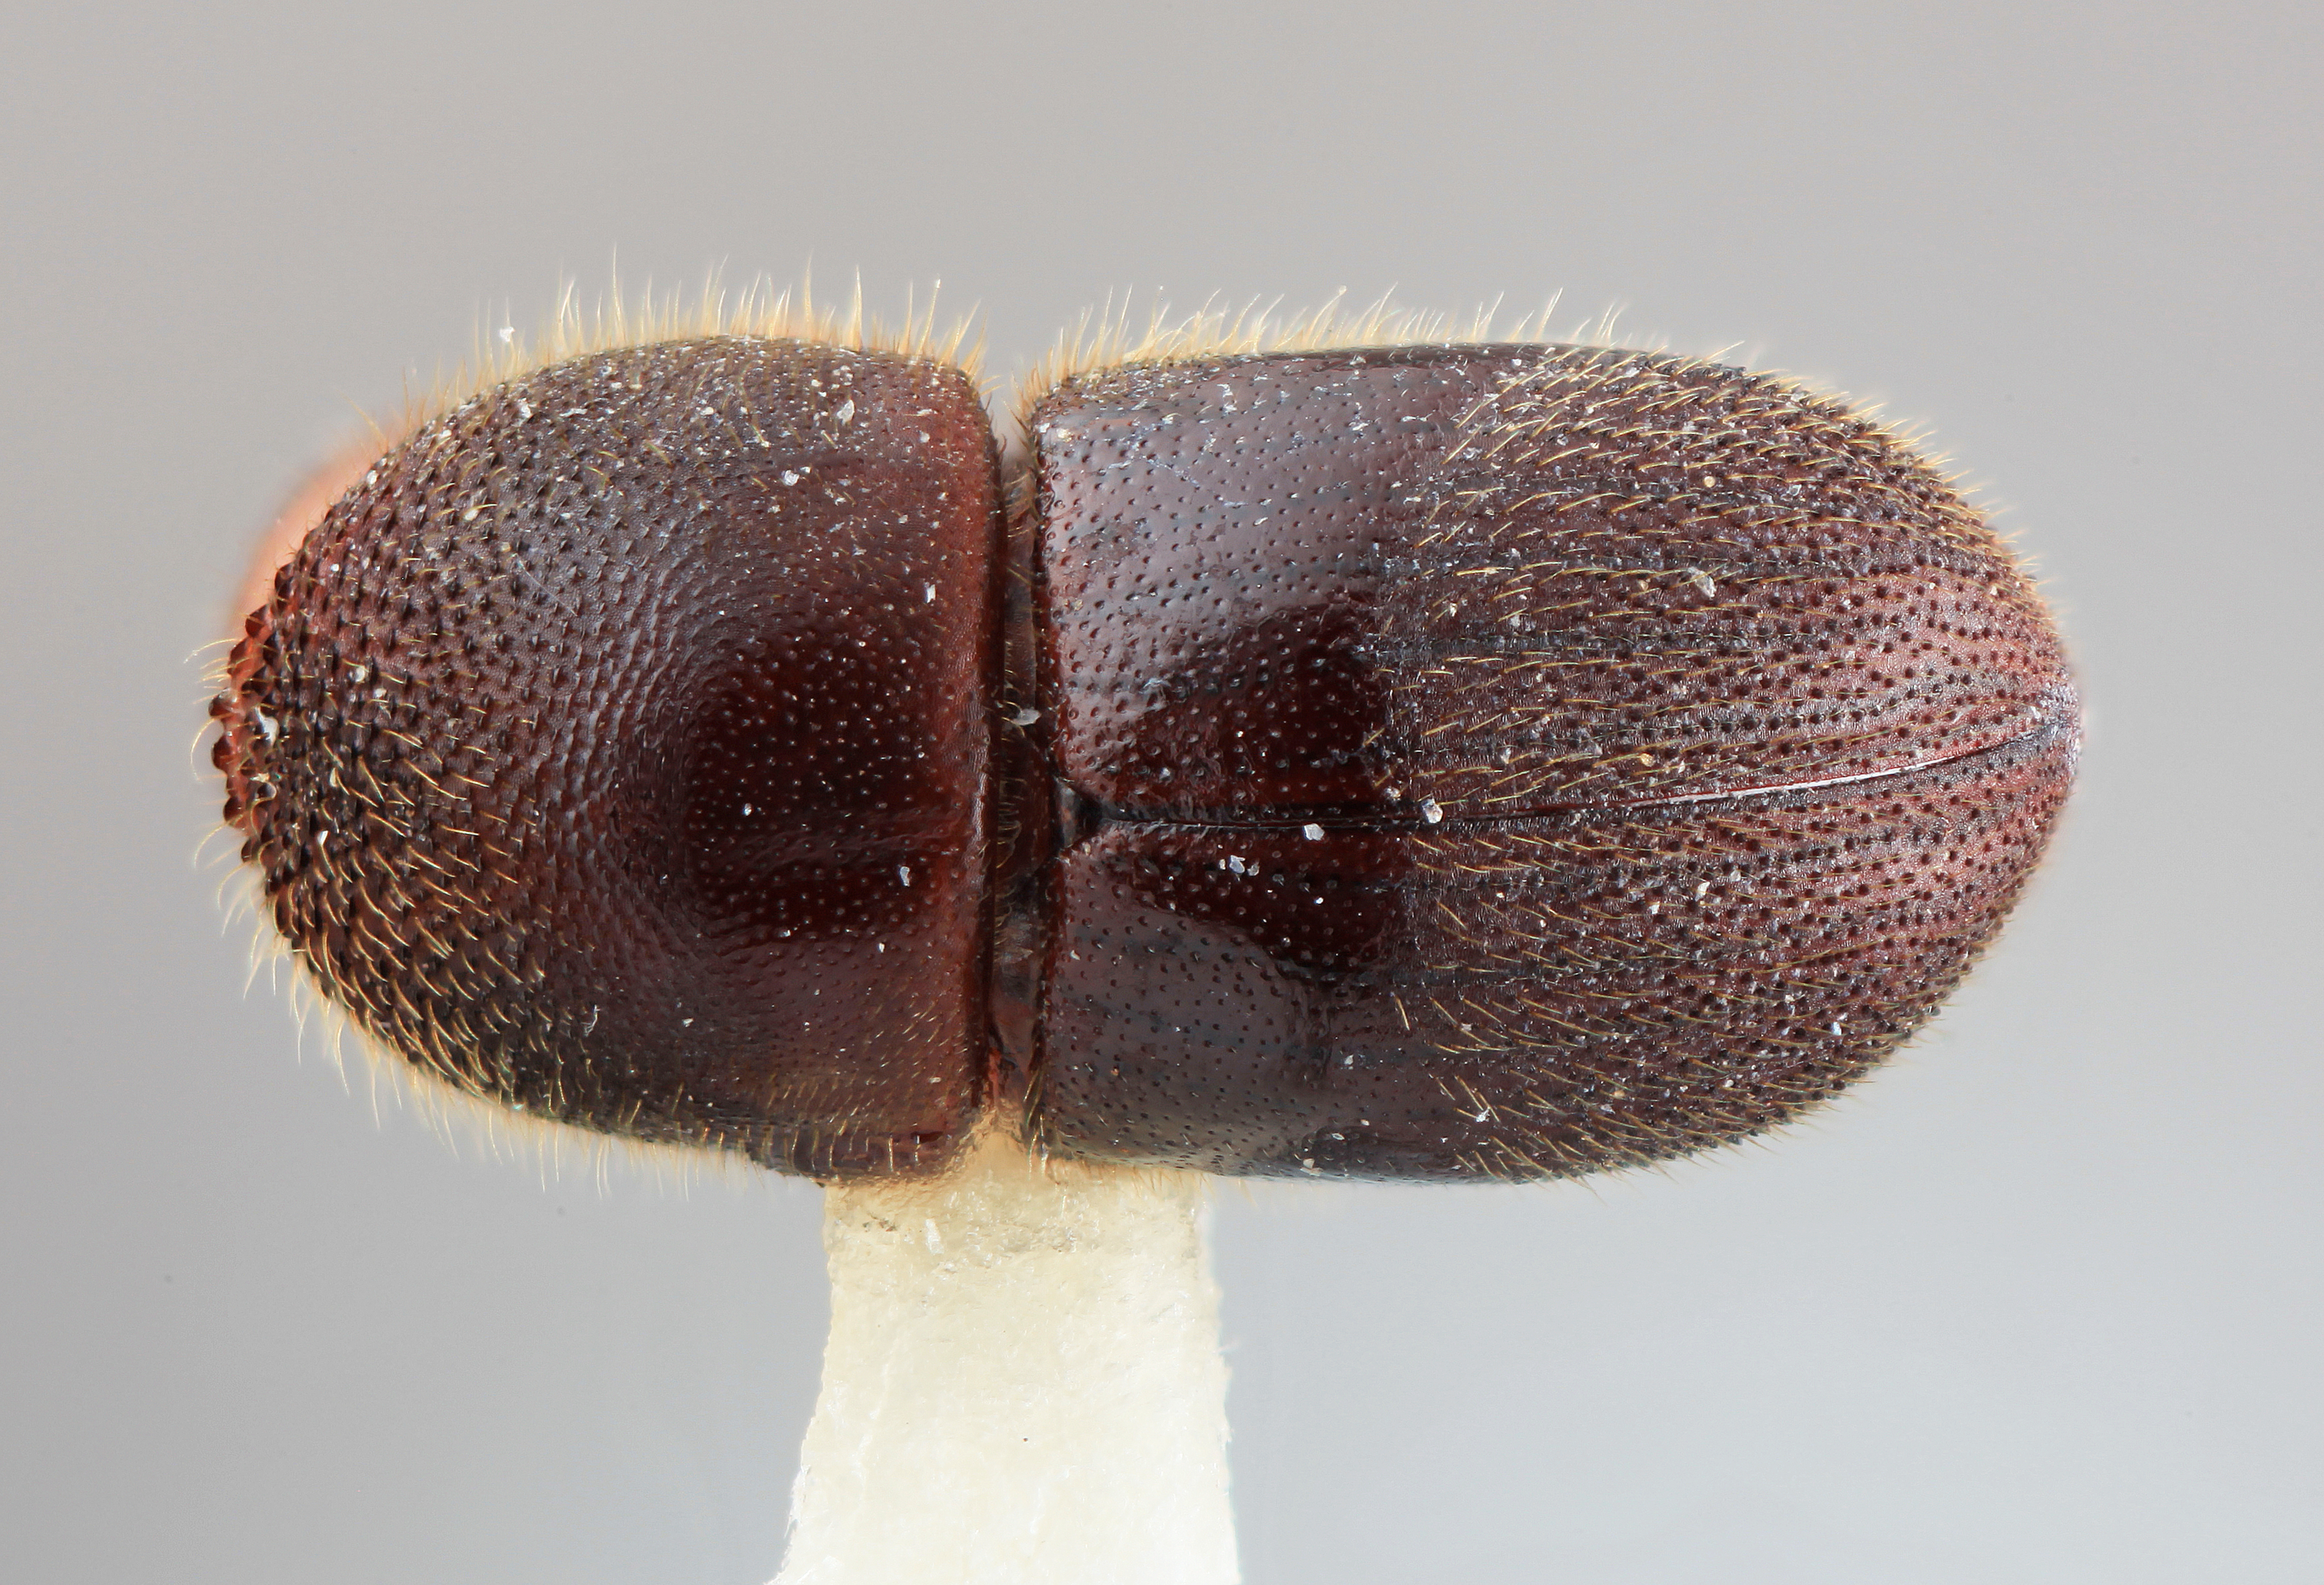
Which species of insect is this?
Dryocoetoides pileatus
